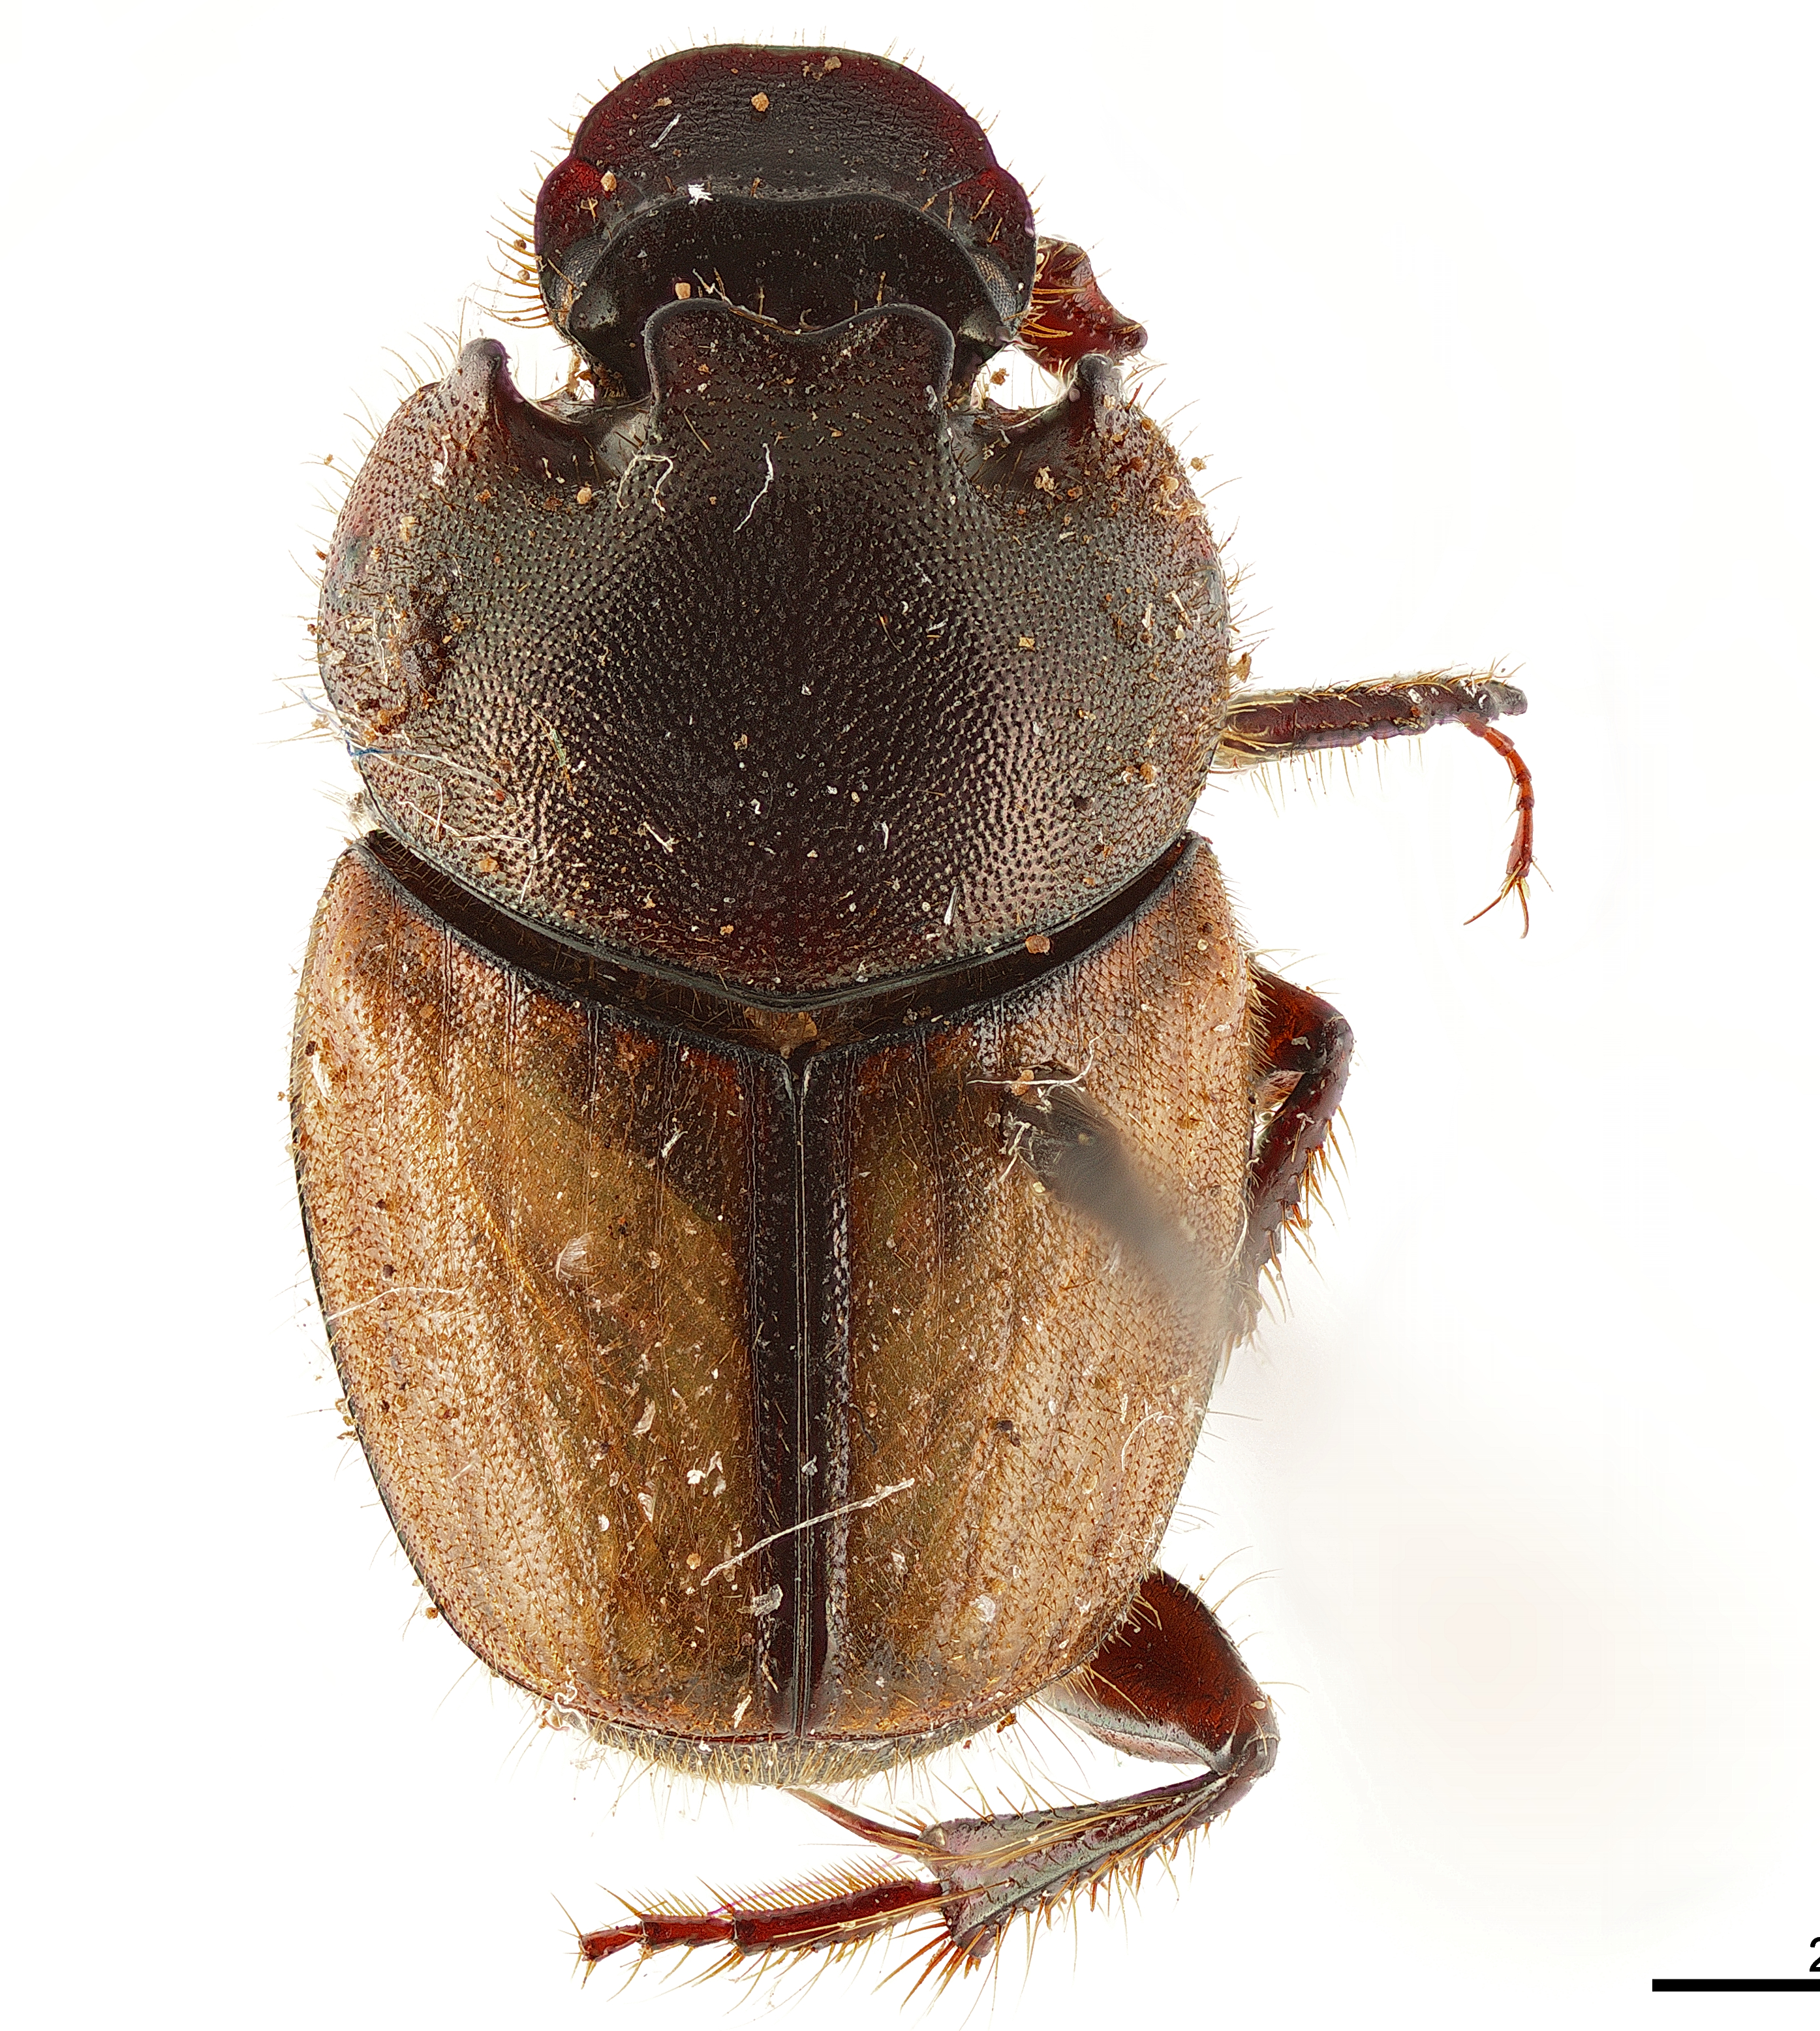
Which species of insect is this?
Onthophagus extensicollis
